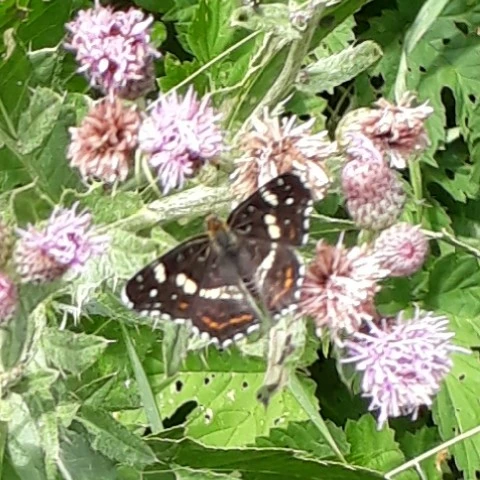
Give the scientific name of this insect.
Araschnia levana
